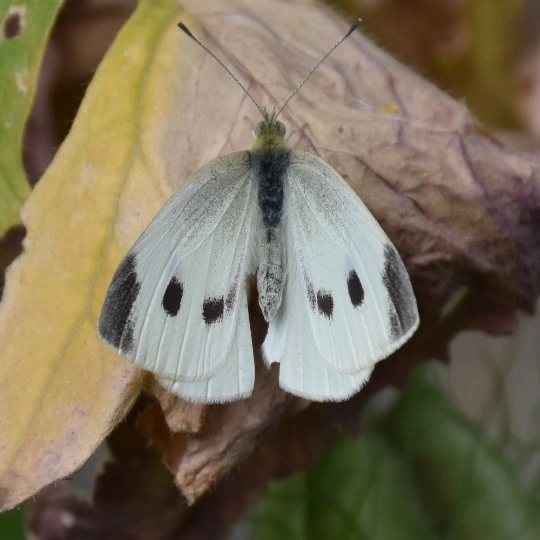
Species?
Pieris rapae
